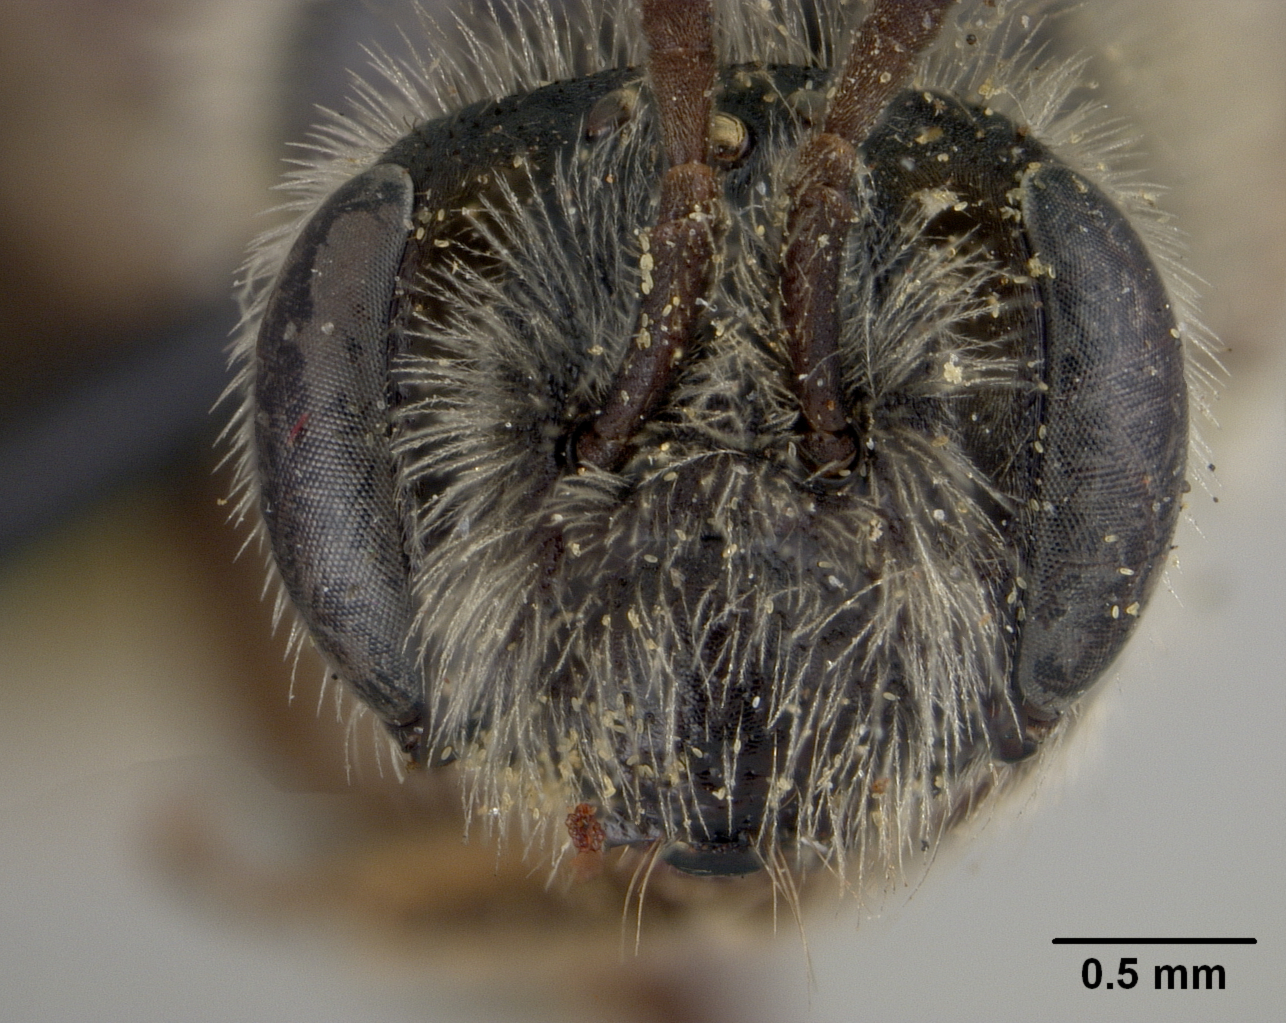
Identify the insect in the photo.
Andrena phaceliae
